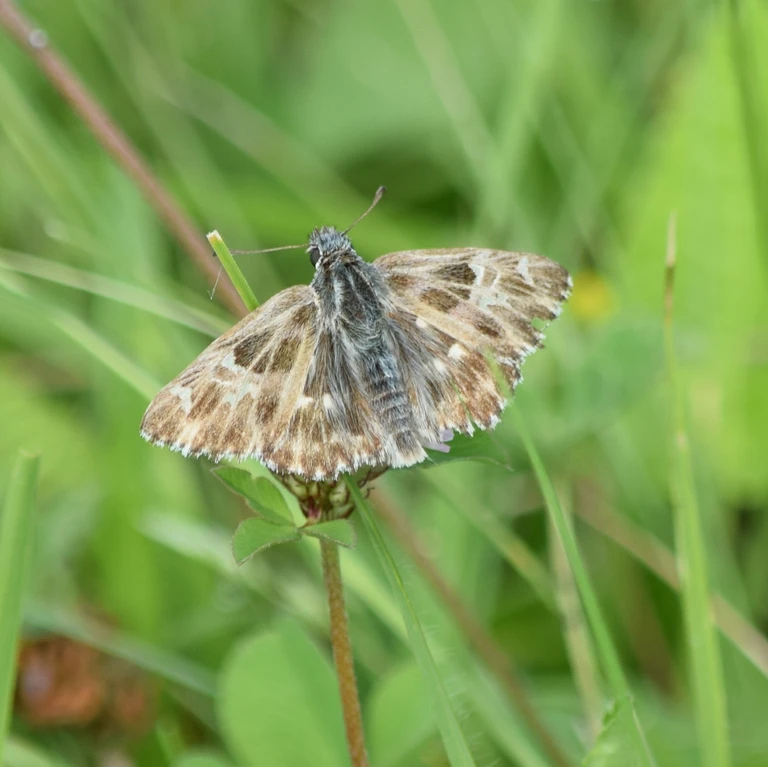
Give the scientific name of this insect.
Muschampia floccifera (also Carcharodus floccifera)
